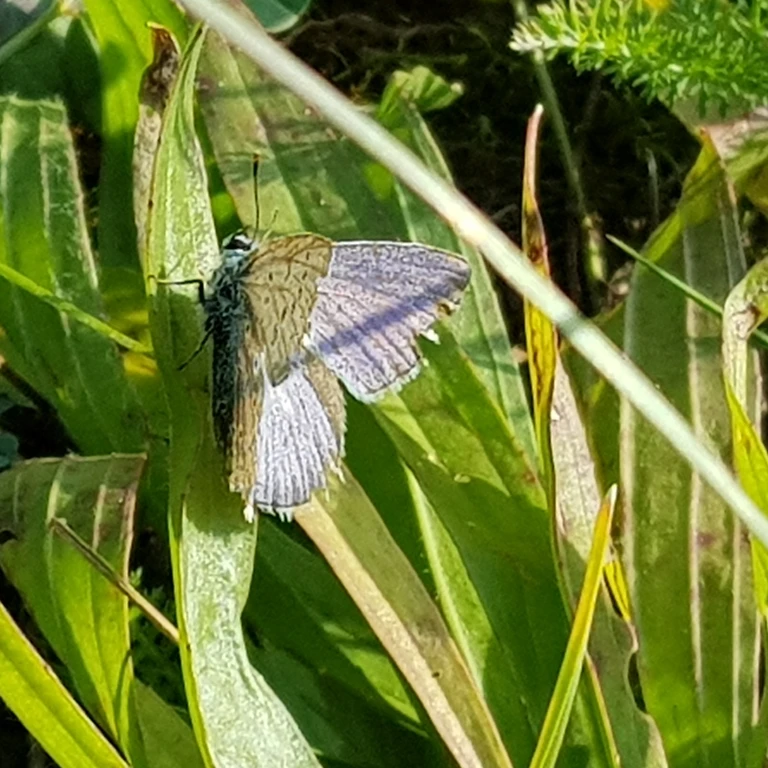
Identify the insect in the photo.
Polyommatus icarus
